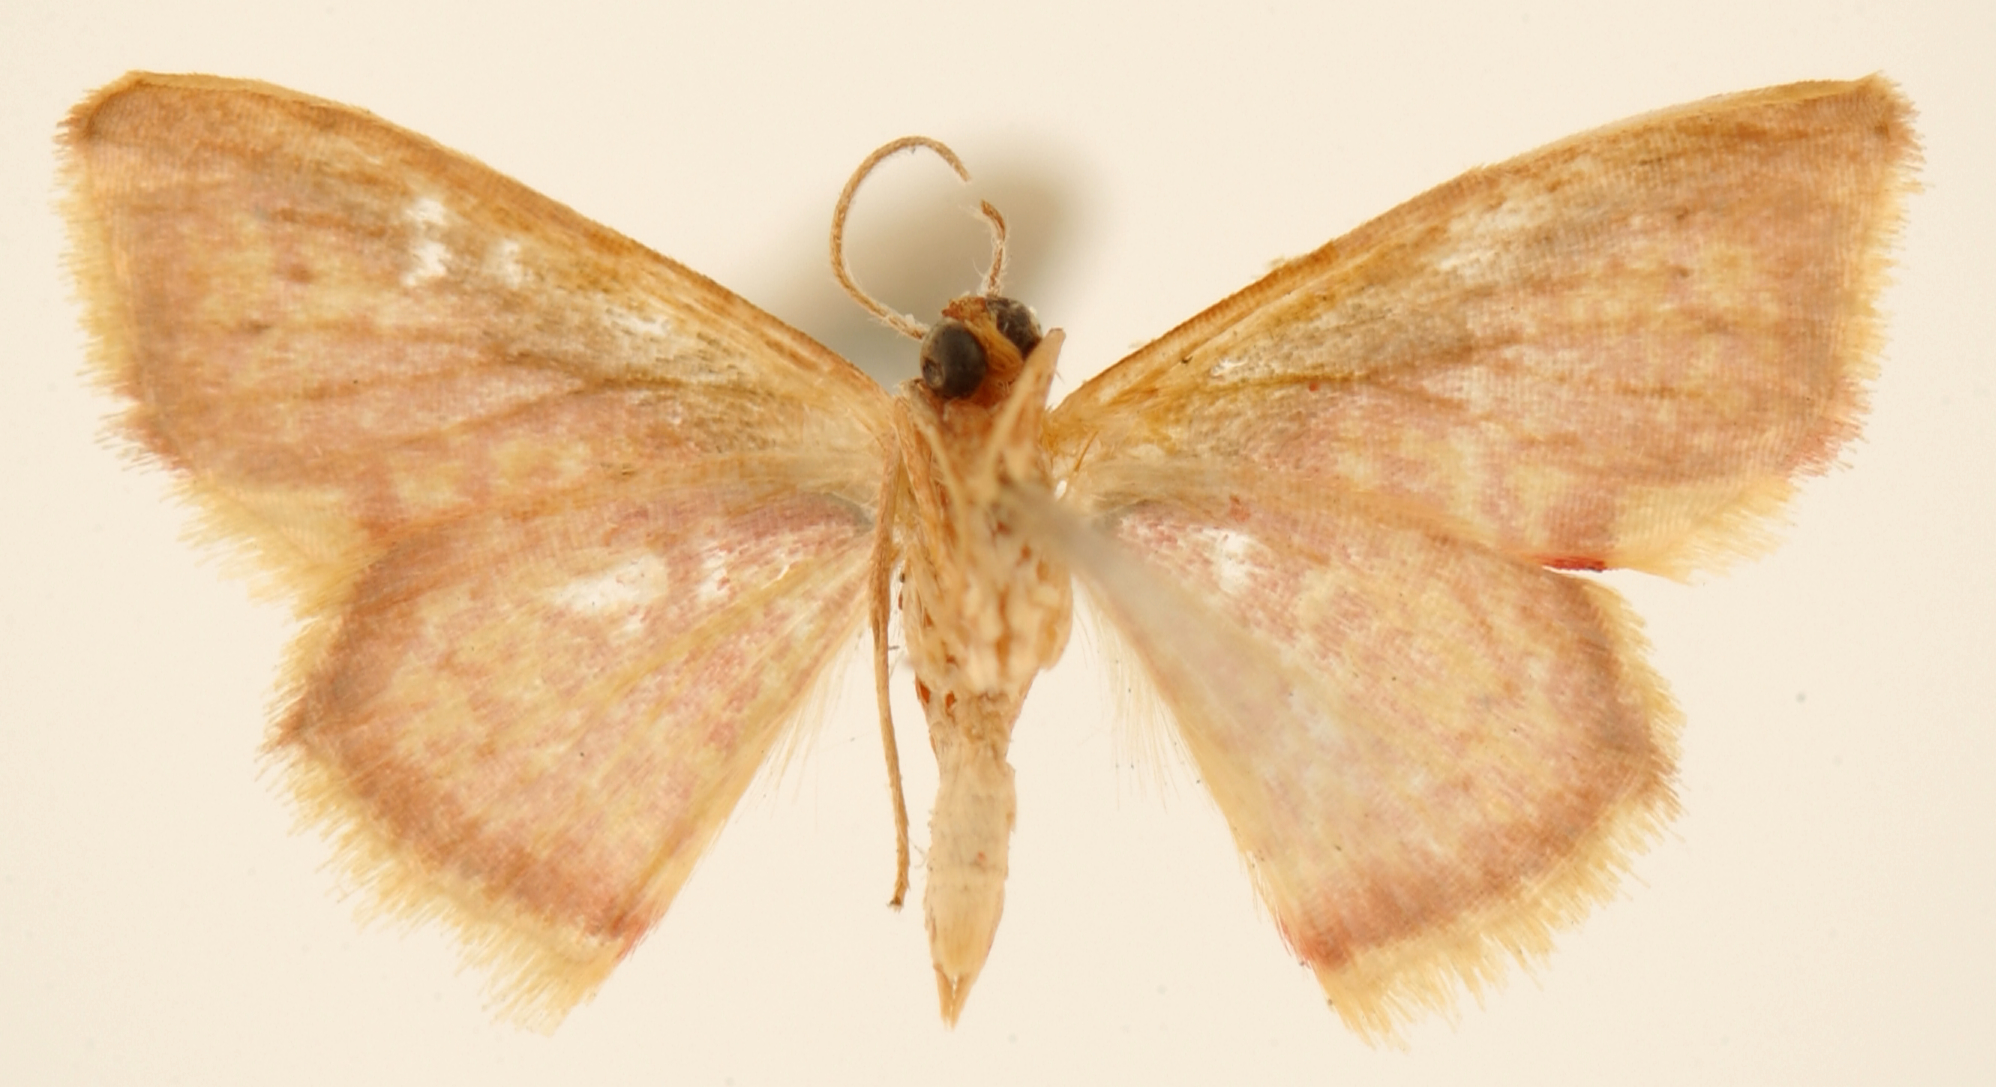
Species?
Ptychopoda vitticostata
